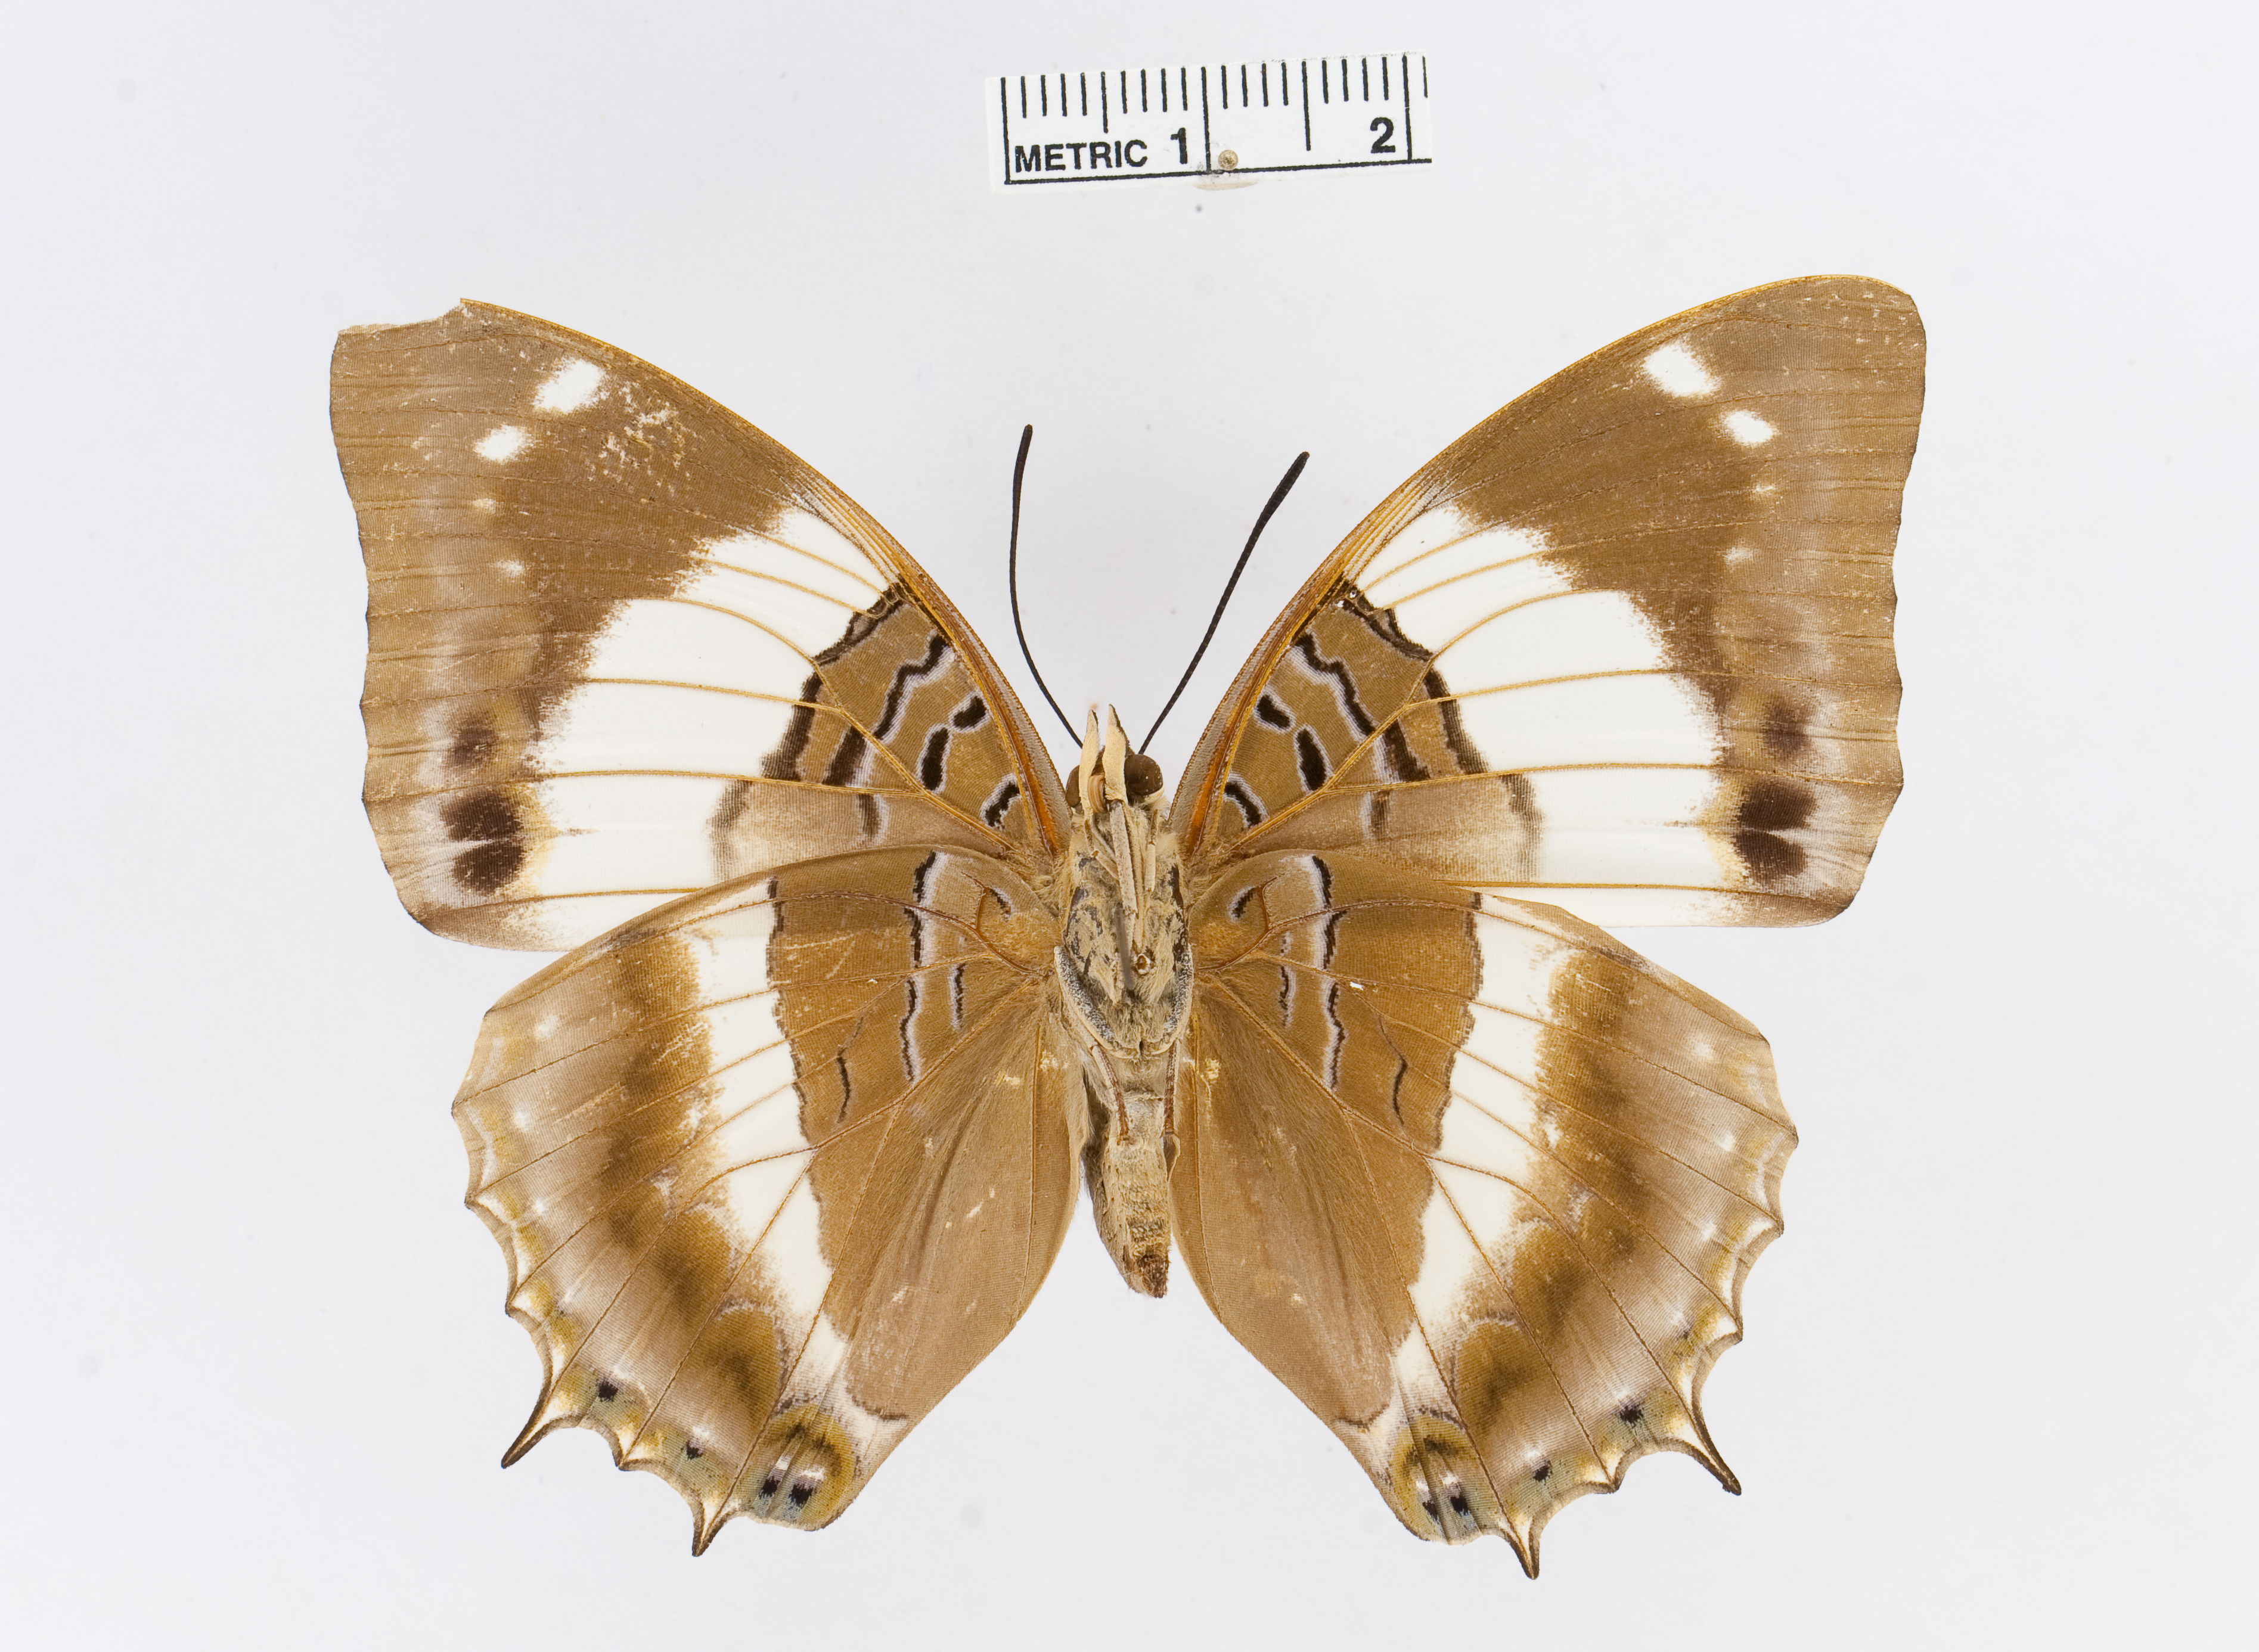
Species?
Charaxes violetta
